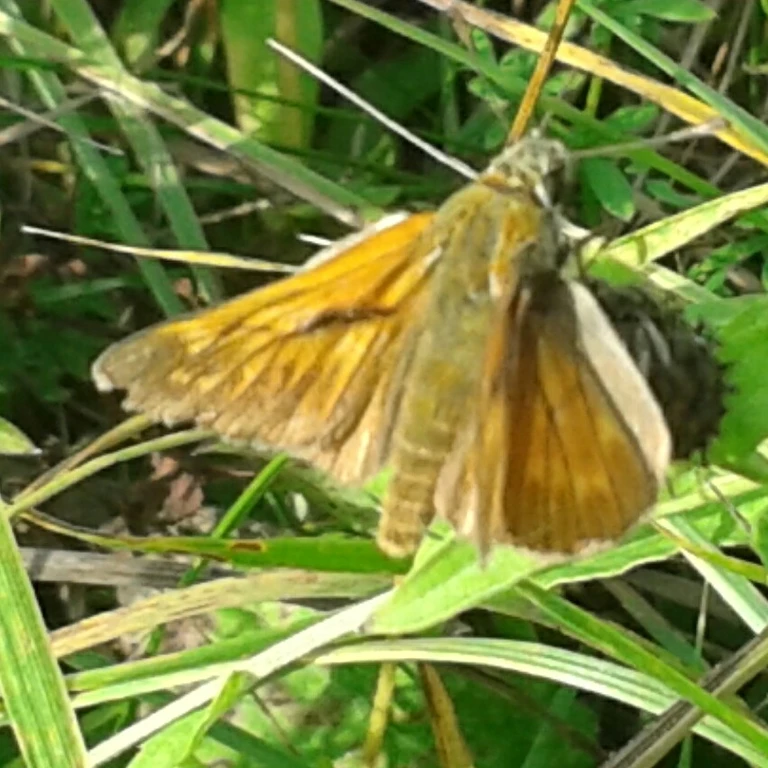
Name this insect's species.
Ochlodes sylvanus (also Ochlodes venata)
